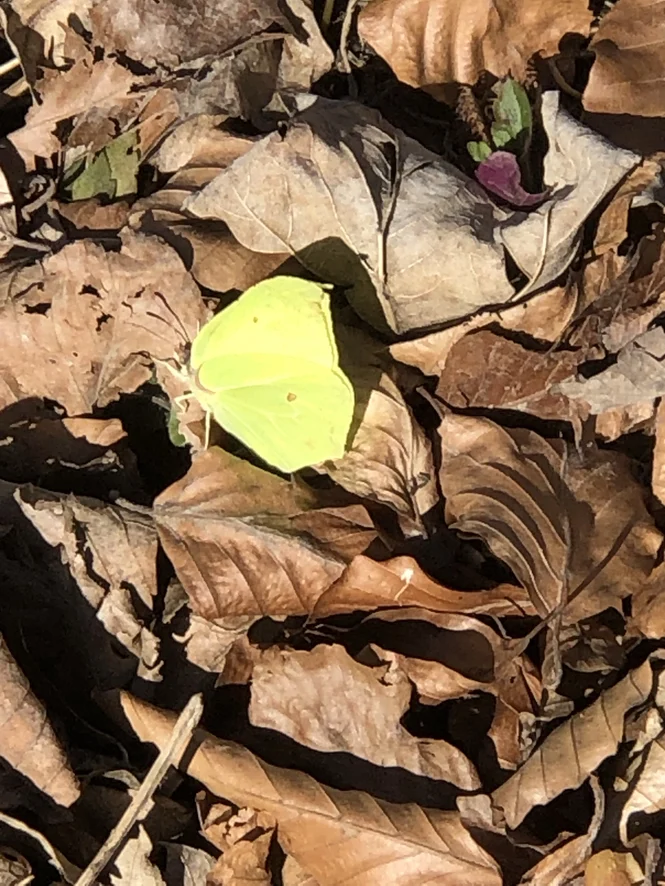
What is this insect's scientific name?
Gonepteryx rhamni
